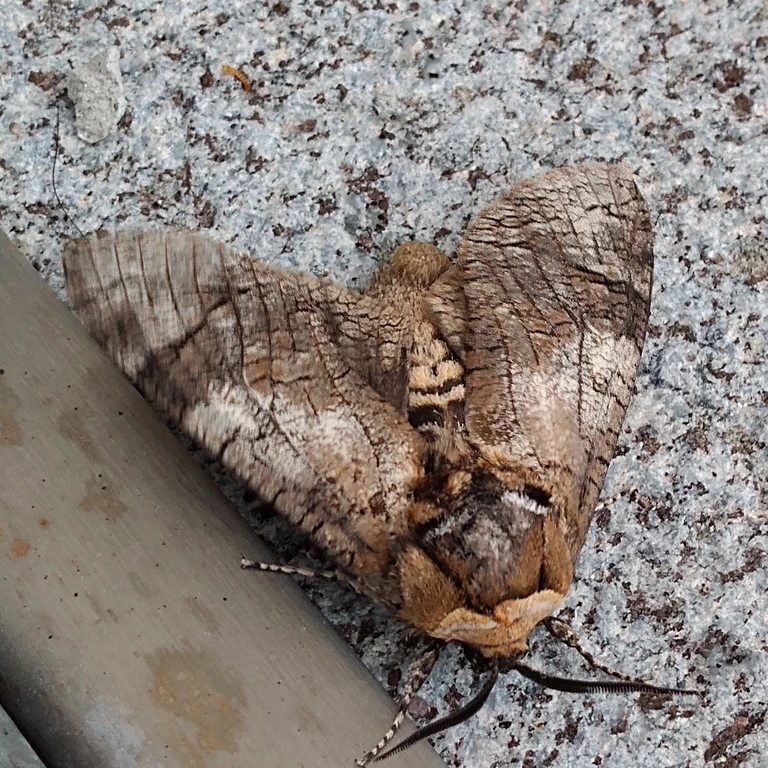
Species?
Cossus cossus
